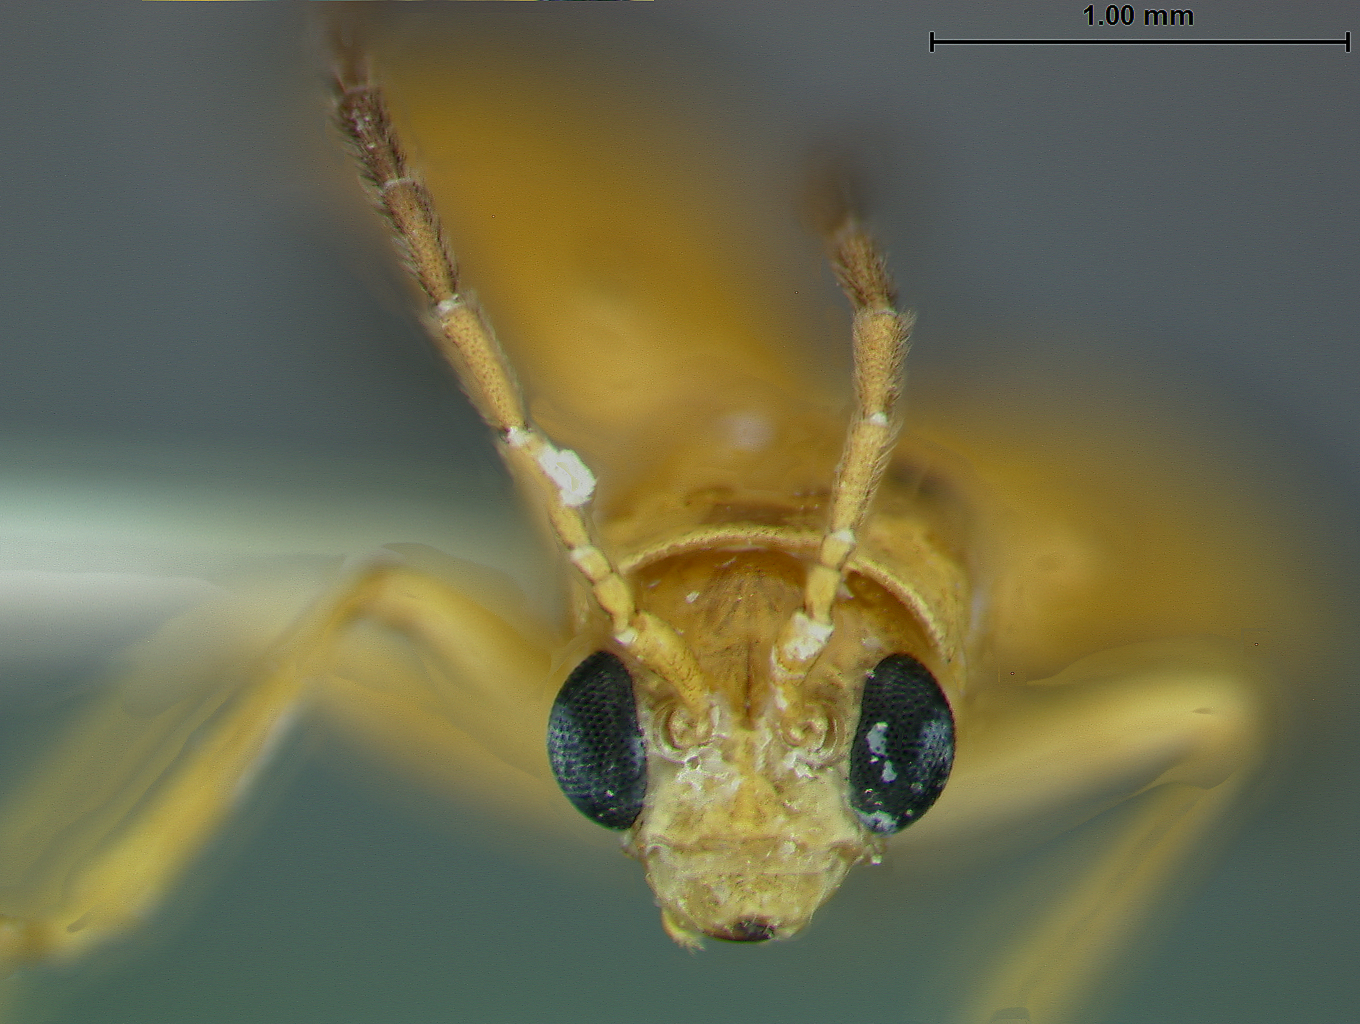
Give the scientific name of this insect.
Iceloceras flavocyaneum
